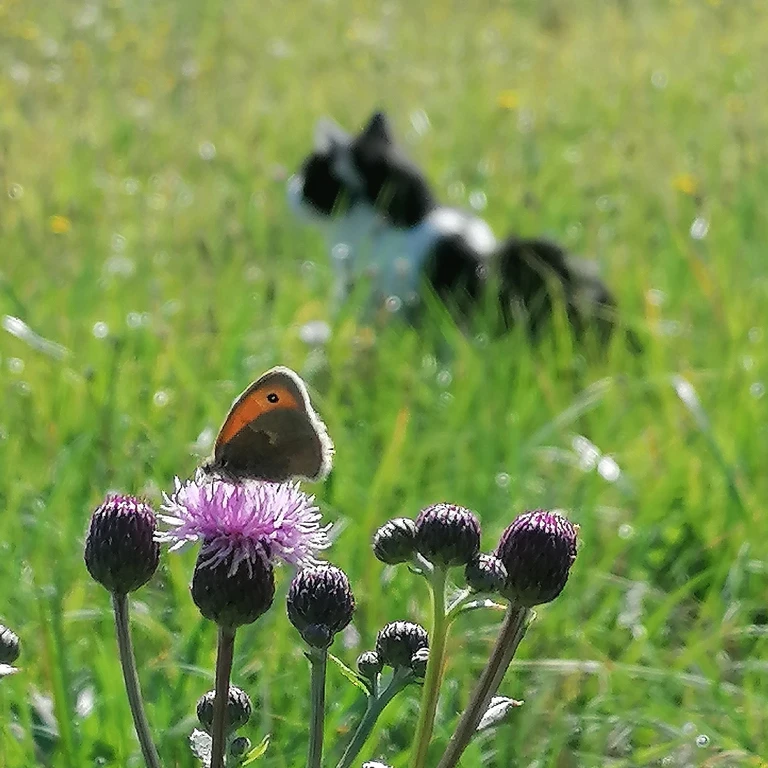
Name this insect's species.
Coenonympha pamphilus
